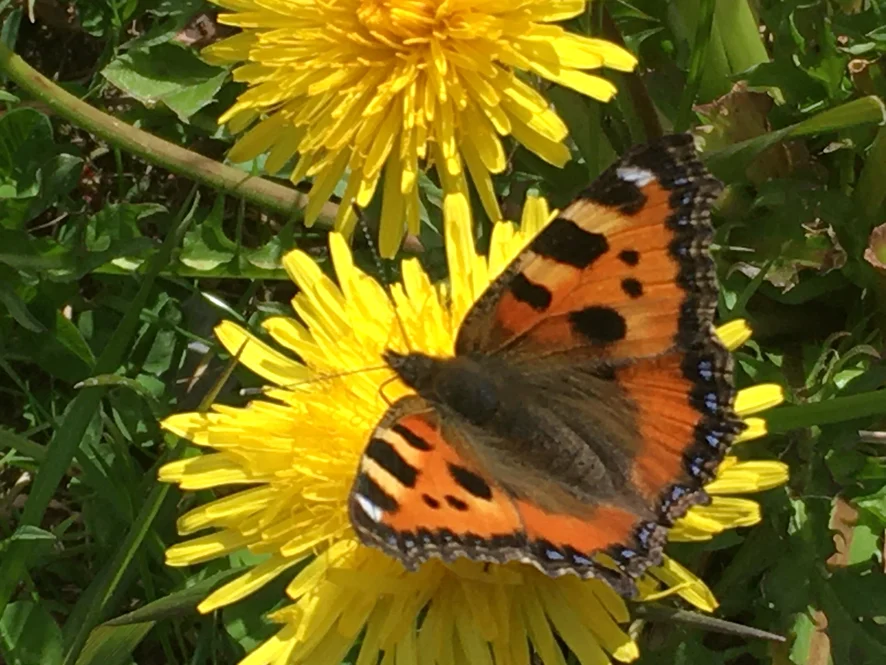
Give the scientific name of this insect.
Aglais urticae
